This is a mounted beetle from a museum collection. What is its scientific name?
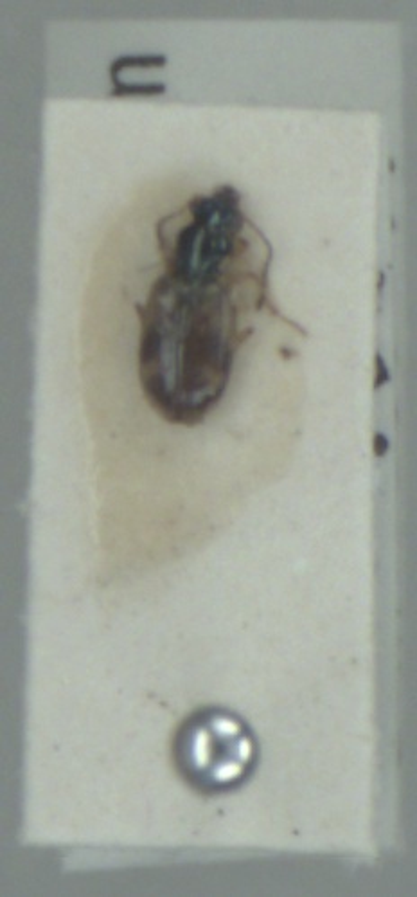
Bembidion articulatum
